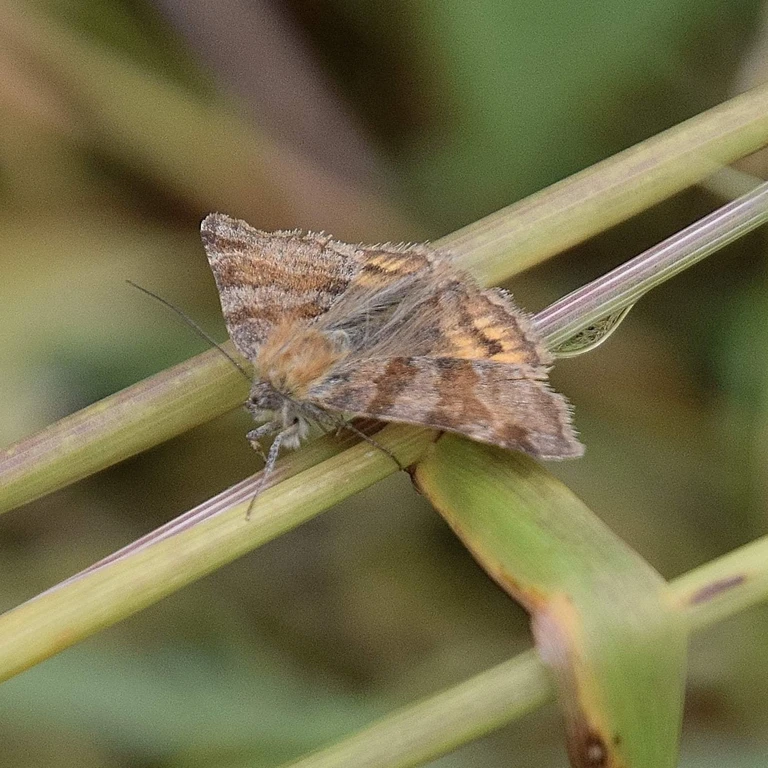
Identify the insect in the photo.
Euclidia glyphica
